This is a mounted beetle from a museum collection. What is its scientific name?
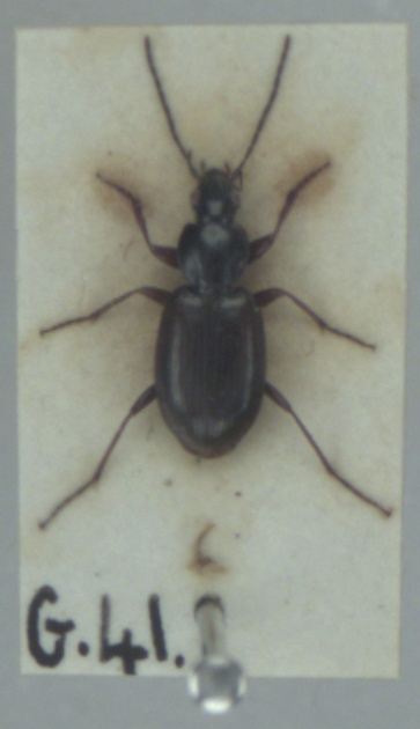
Agonum fuliginosum
